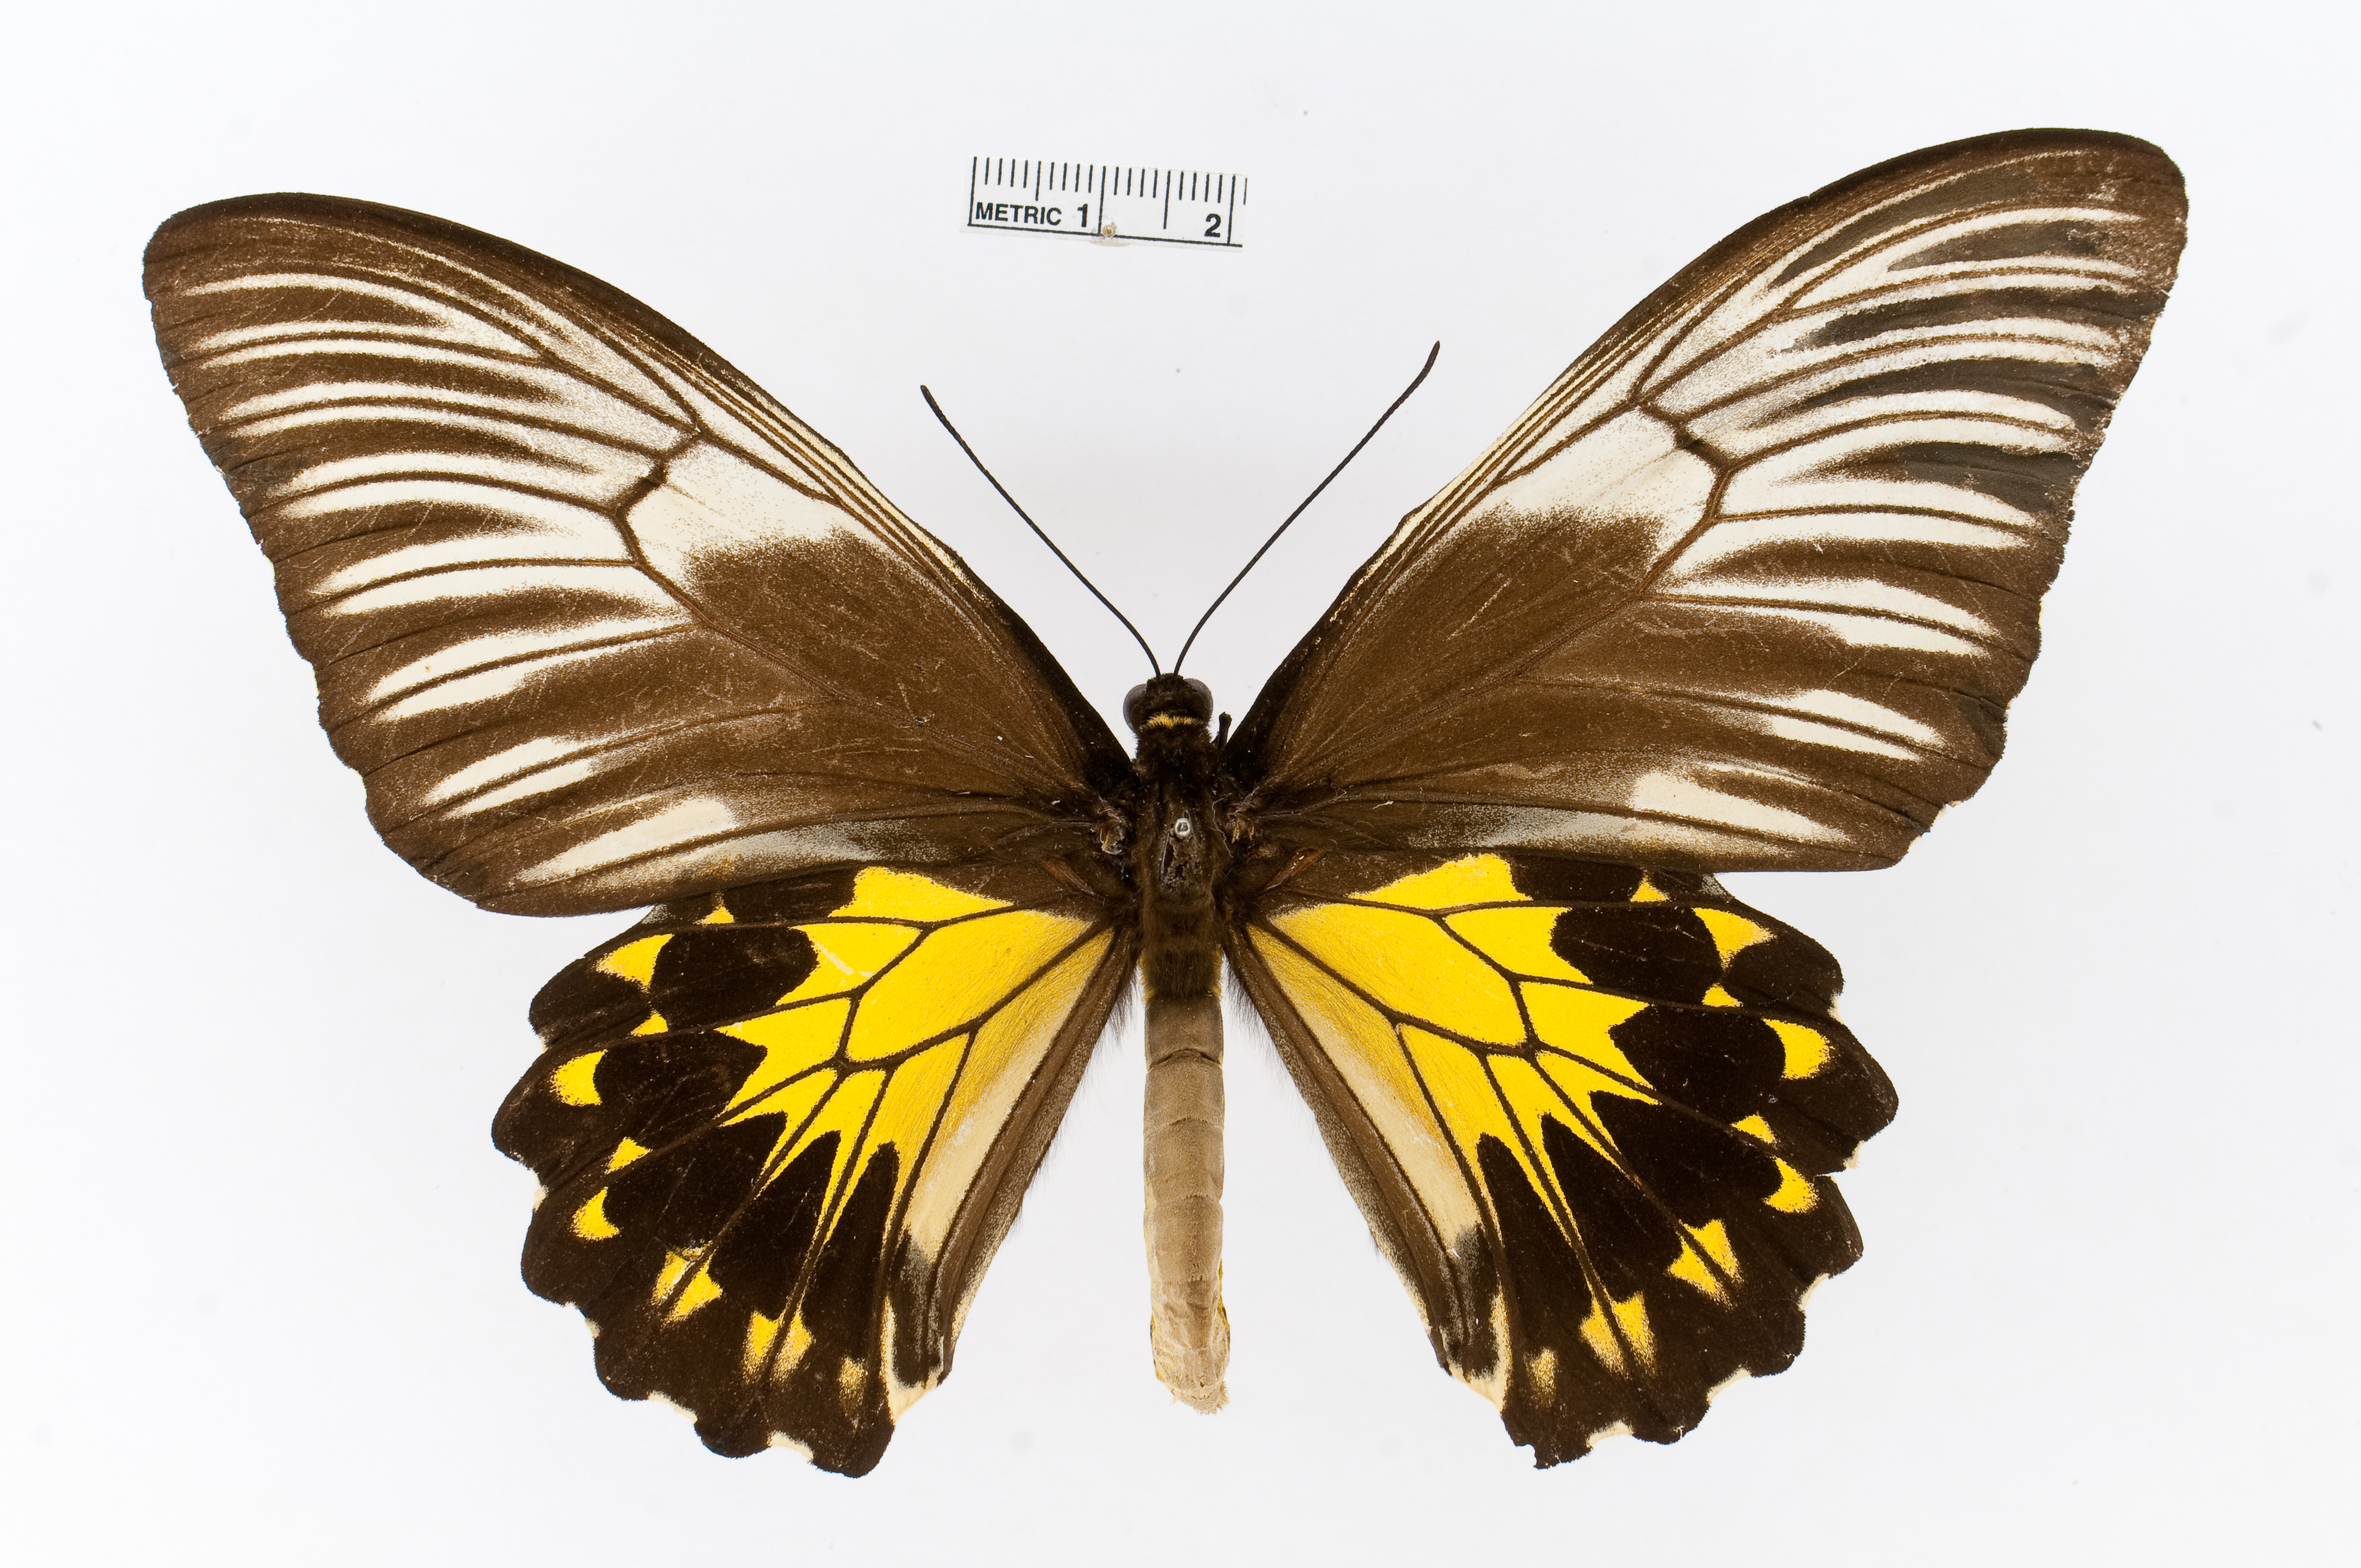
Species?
Troides amphrysus
